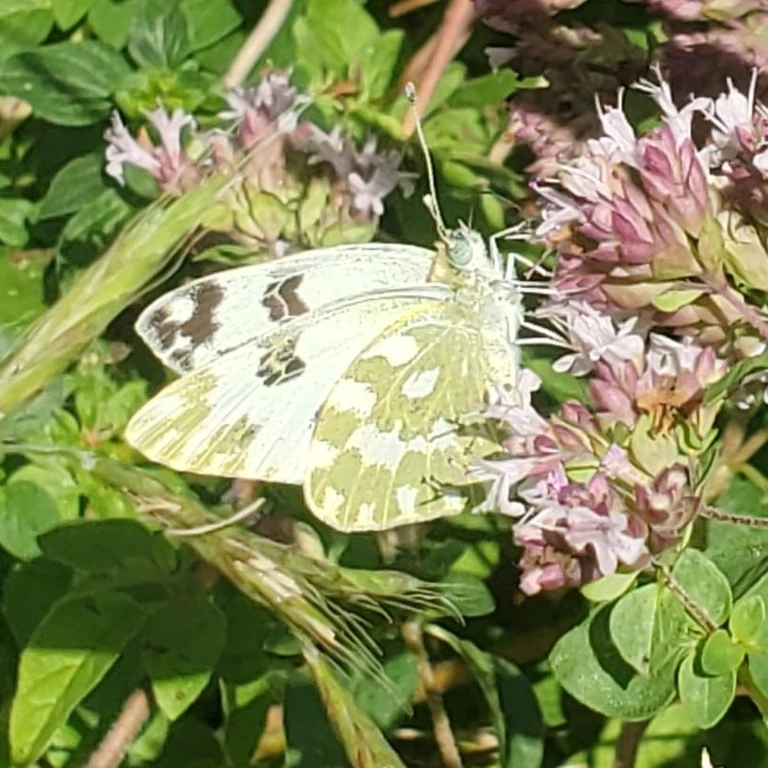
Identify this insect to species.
Pontia edusa
